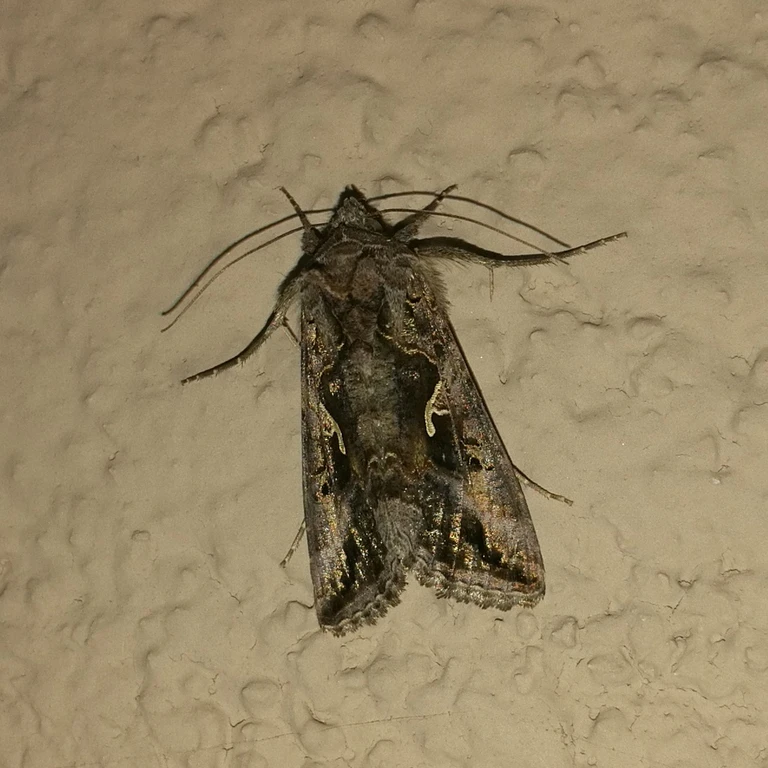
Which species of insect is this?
Autographa gamma
